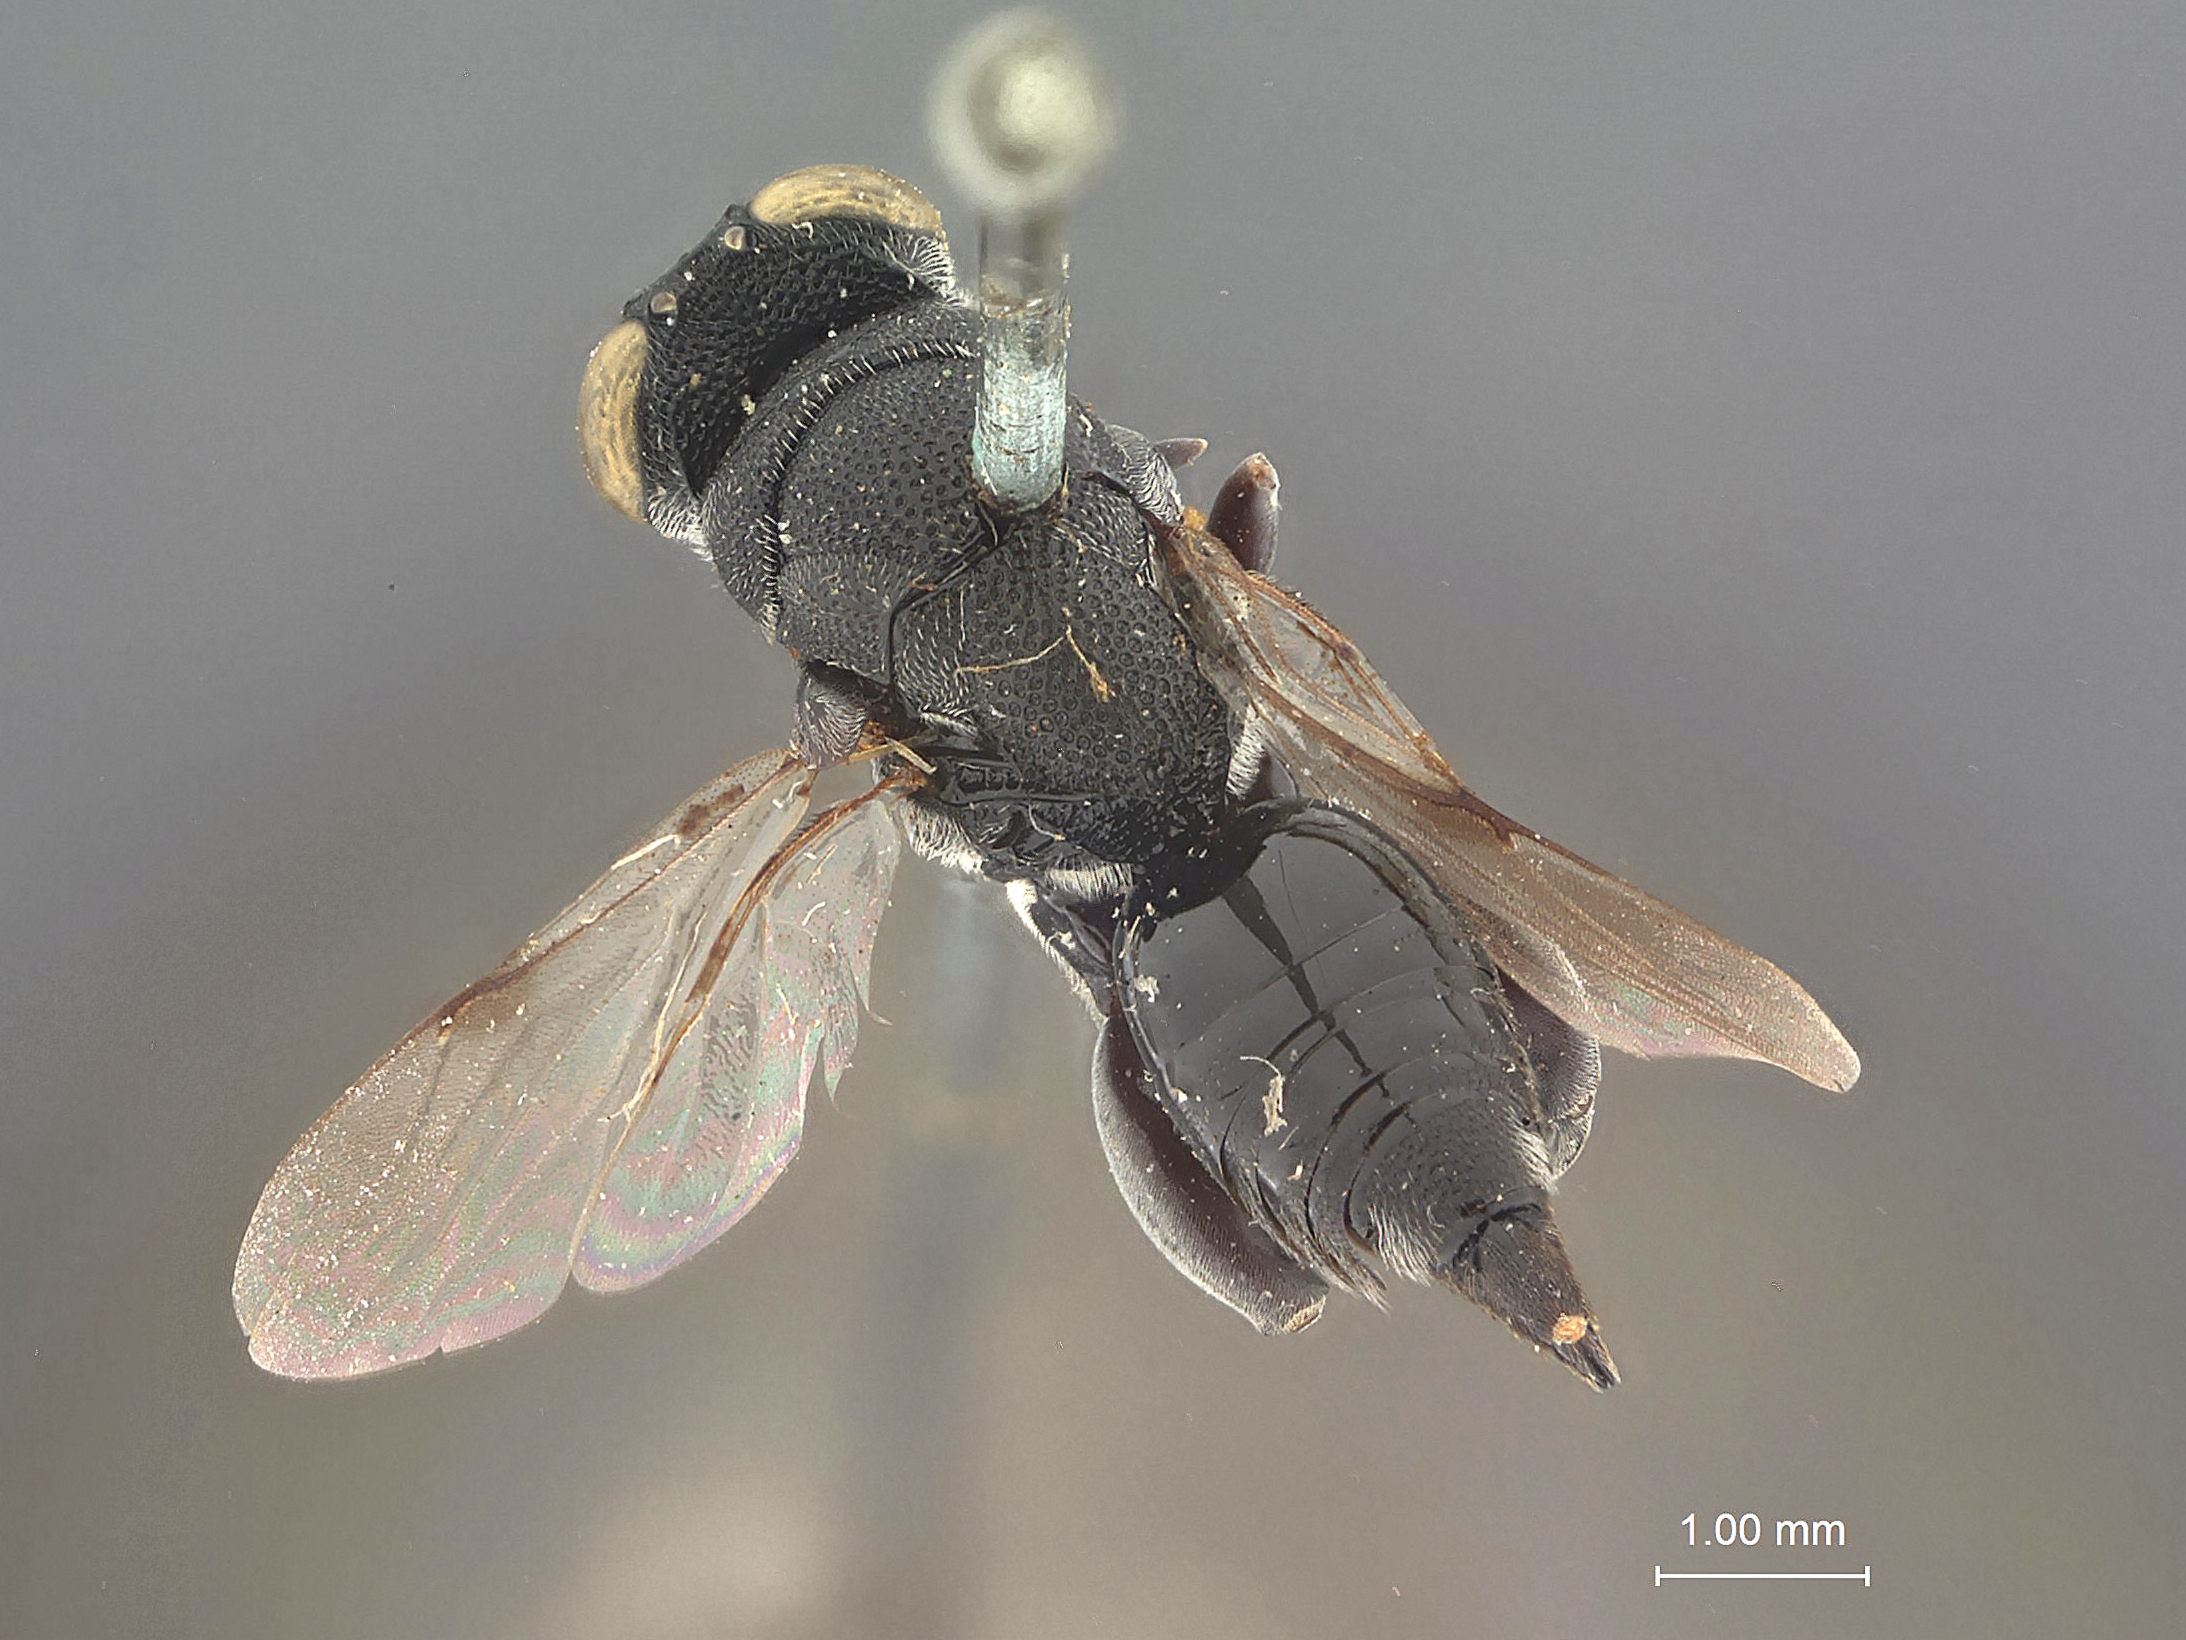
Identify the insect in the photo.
Antrocephalus grisselli
